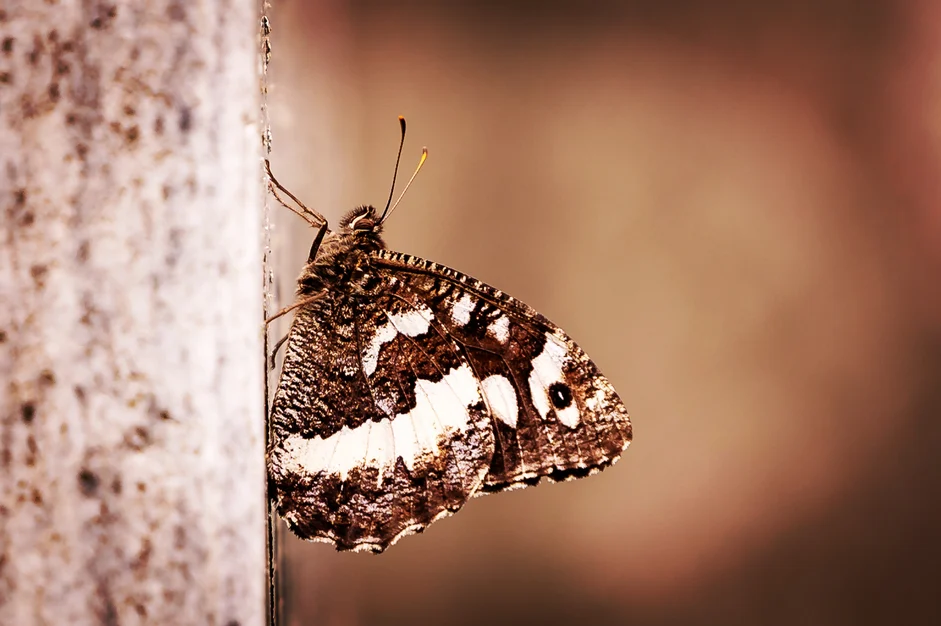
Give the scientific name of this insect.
Brintesia circe
